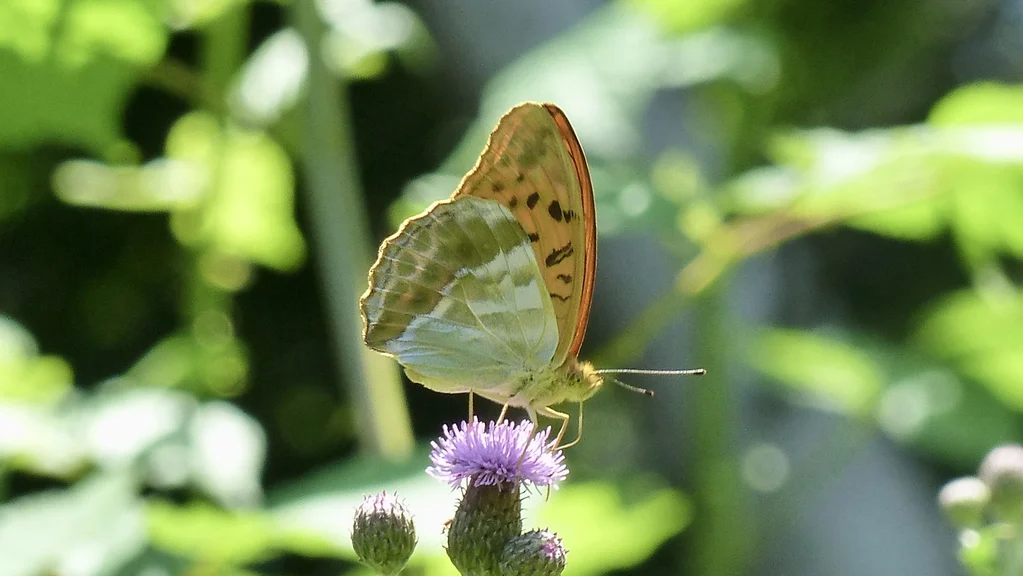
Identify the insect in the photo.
Argynnis paphia
